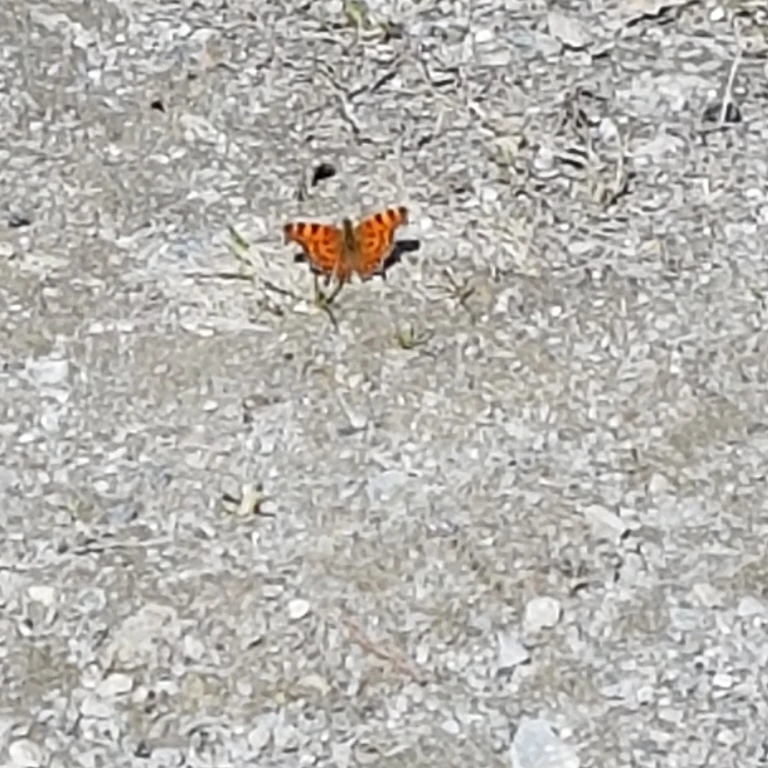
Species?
Polygonia c-album
